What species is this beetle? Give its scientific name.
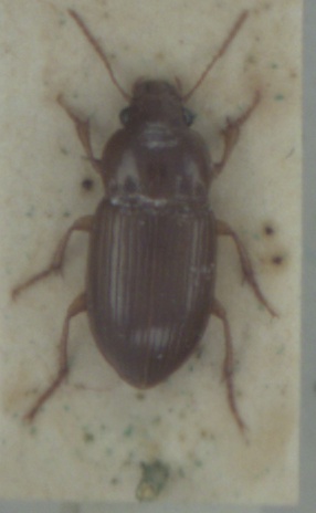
Amara apricaria
